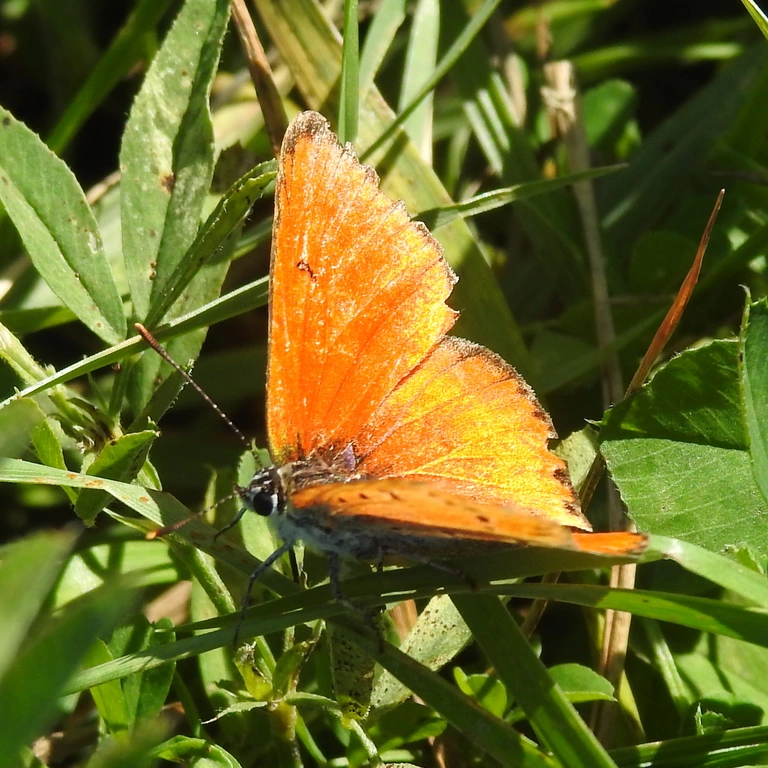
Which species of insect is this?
Lycaena dispar
